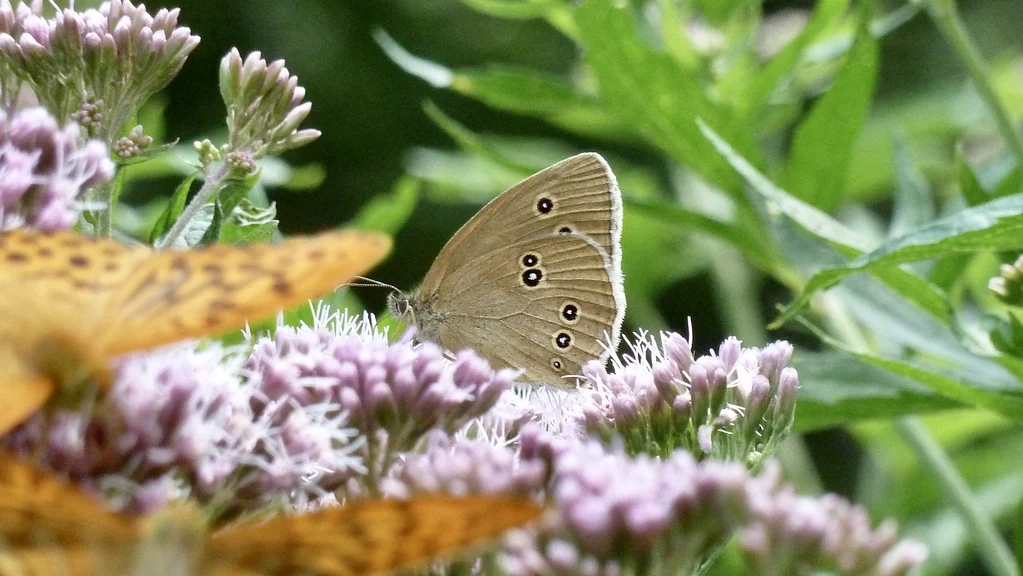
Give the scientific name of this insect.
Aphantopus hyperantus
